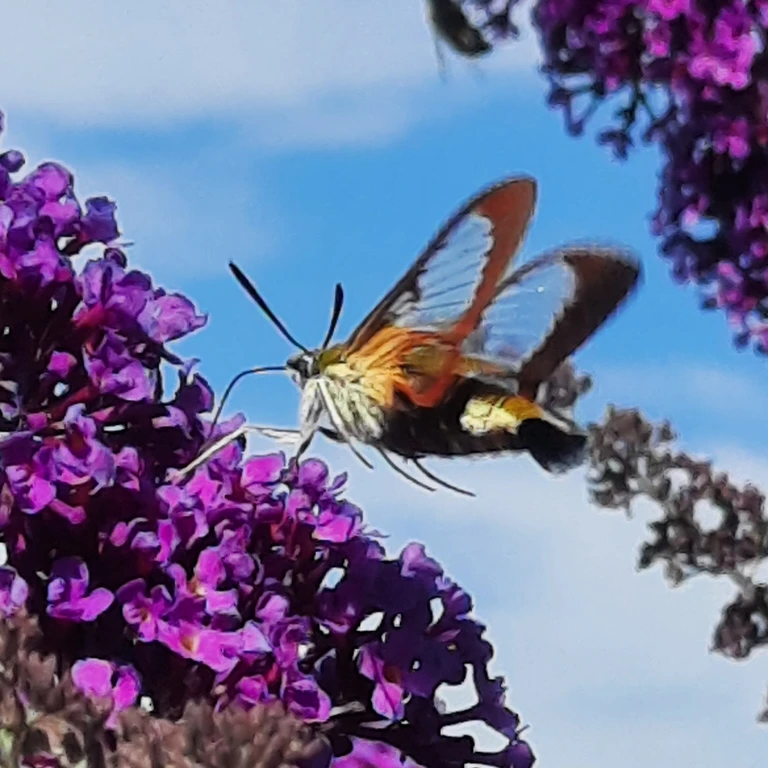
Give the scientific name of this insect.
Hemaris fuciformis
